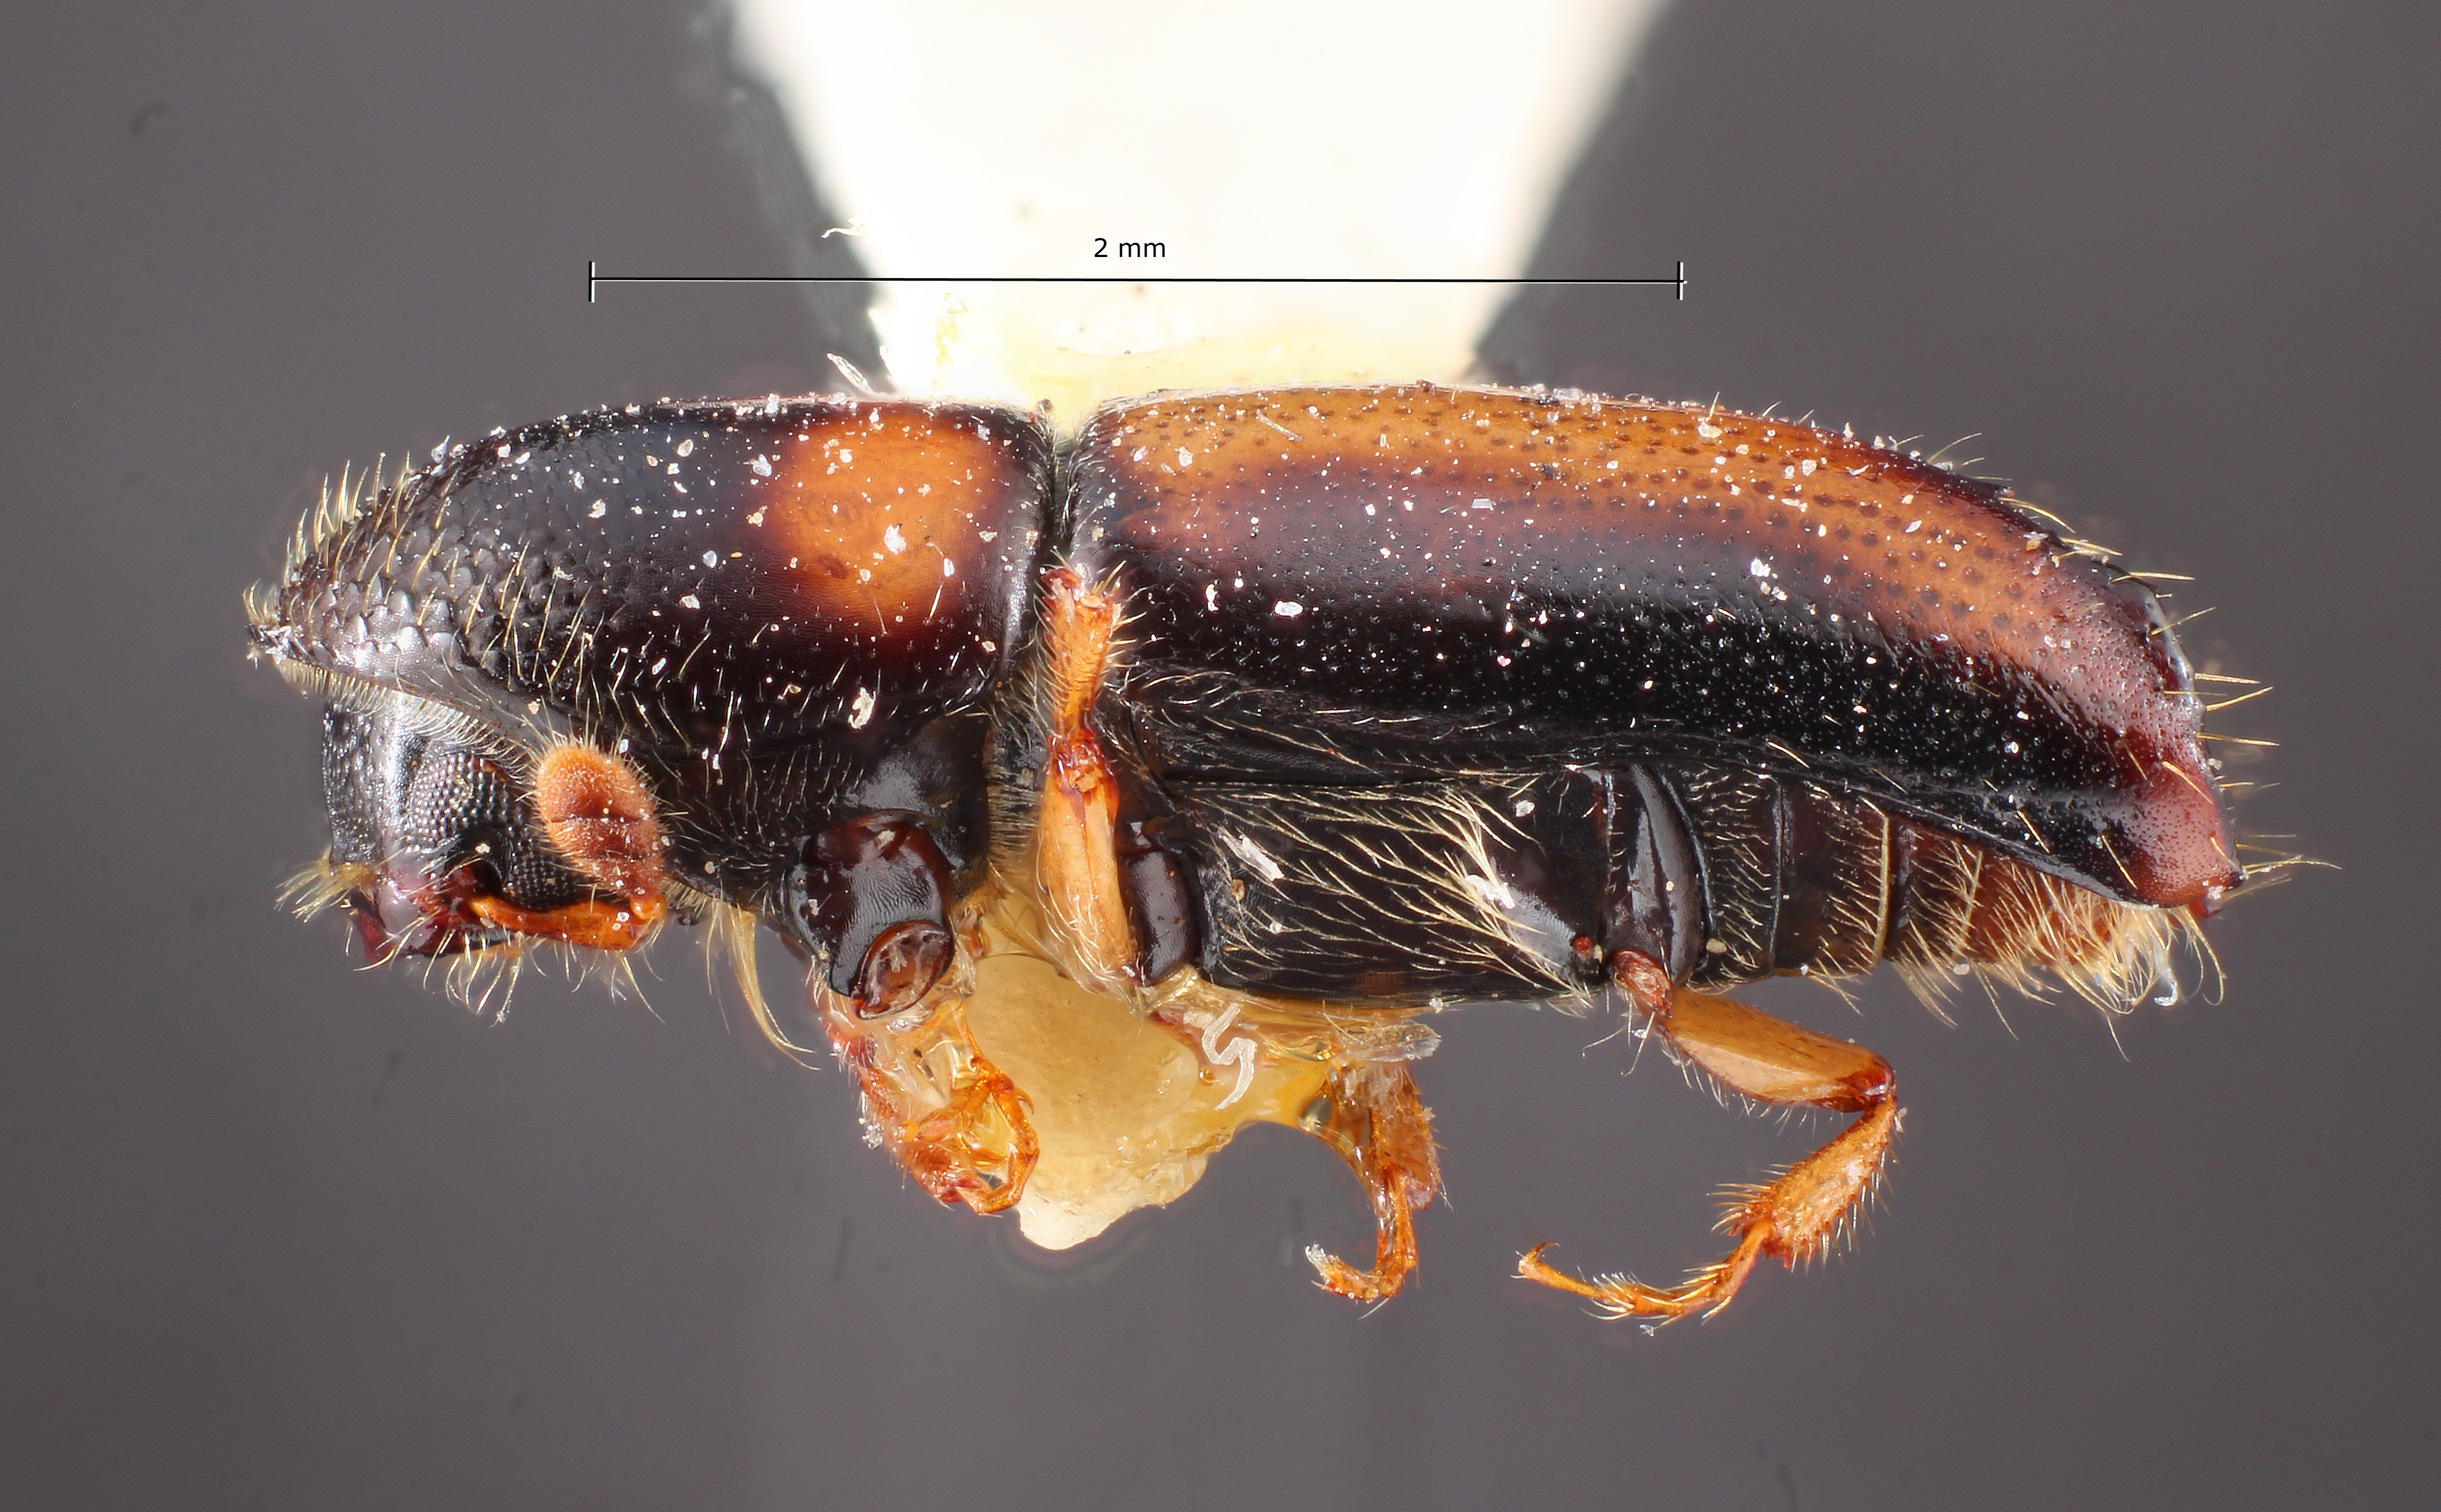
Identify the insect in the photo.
Monarthrum chapuisi
